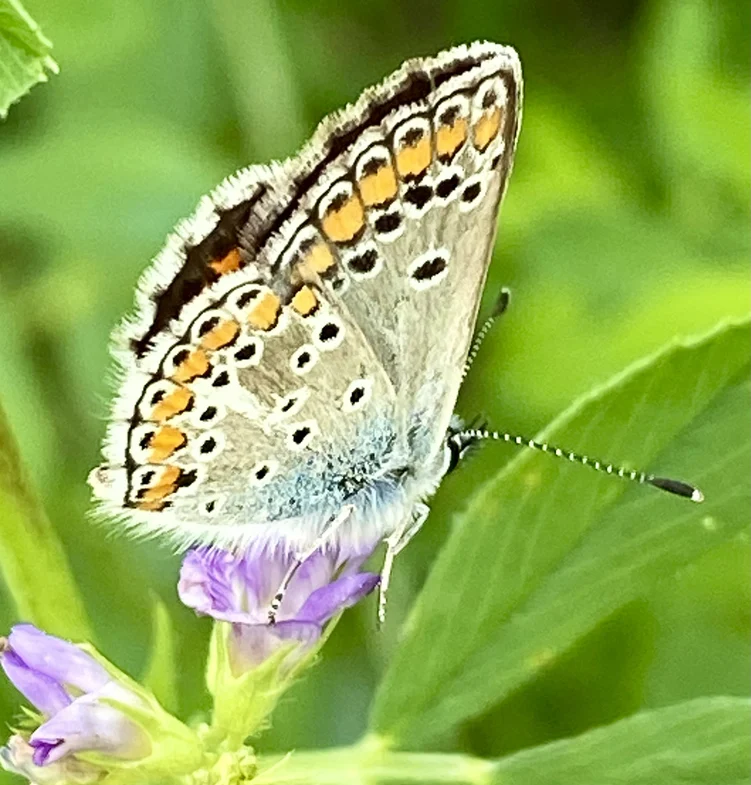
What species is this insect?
Aricia agestis/artaxerxes
